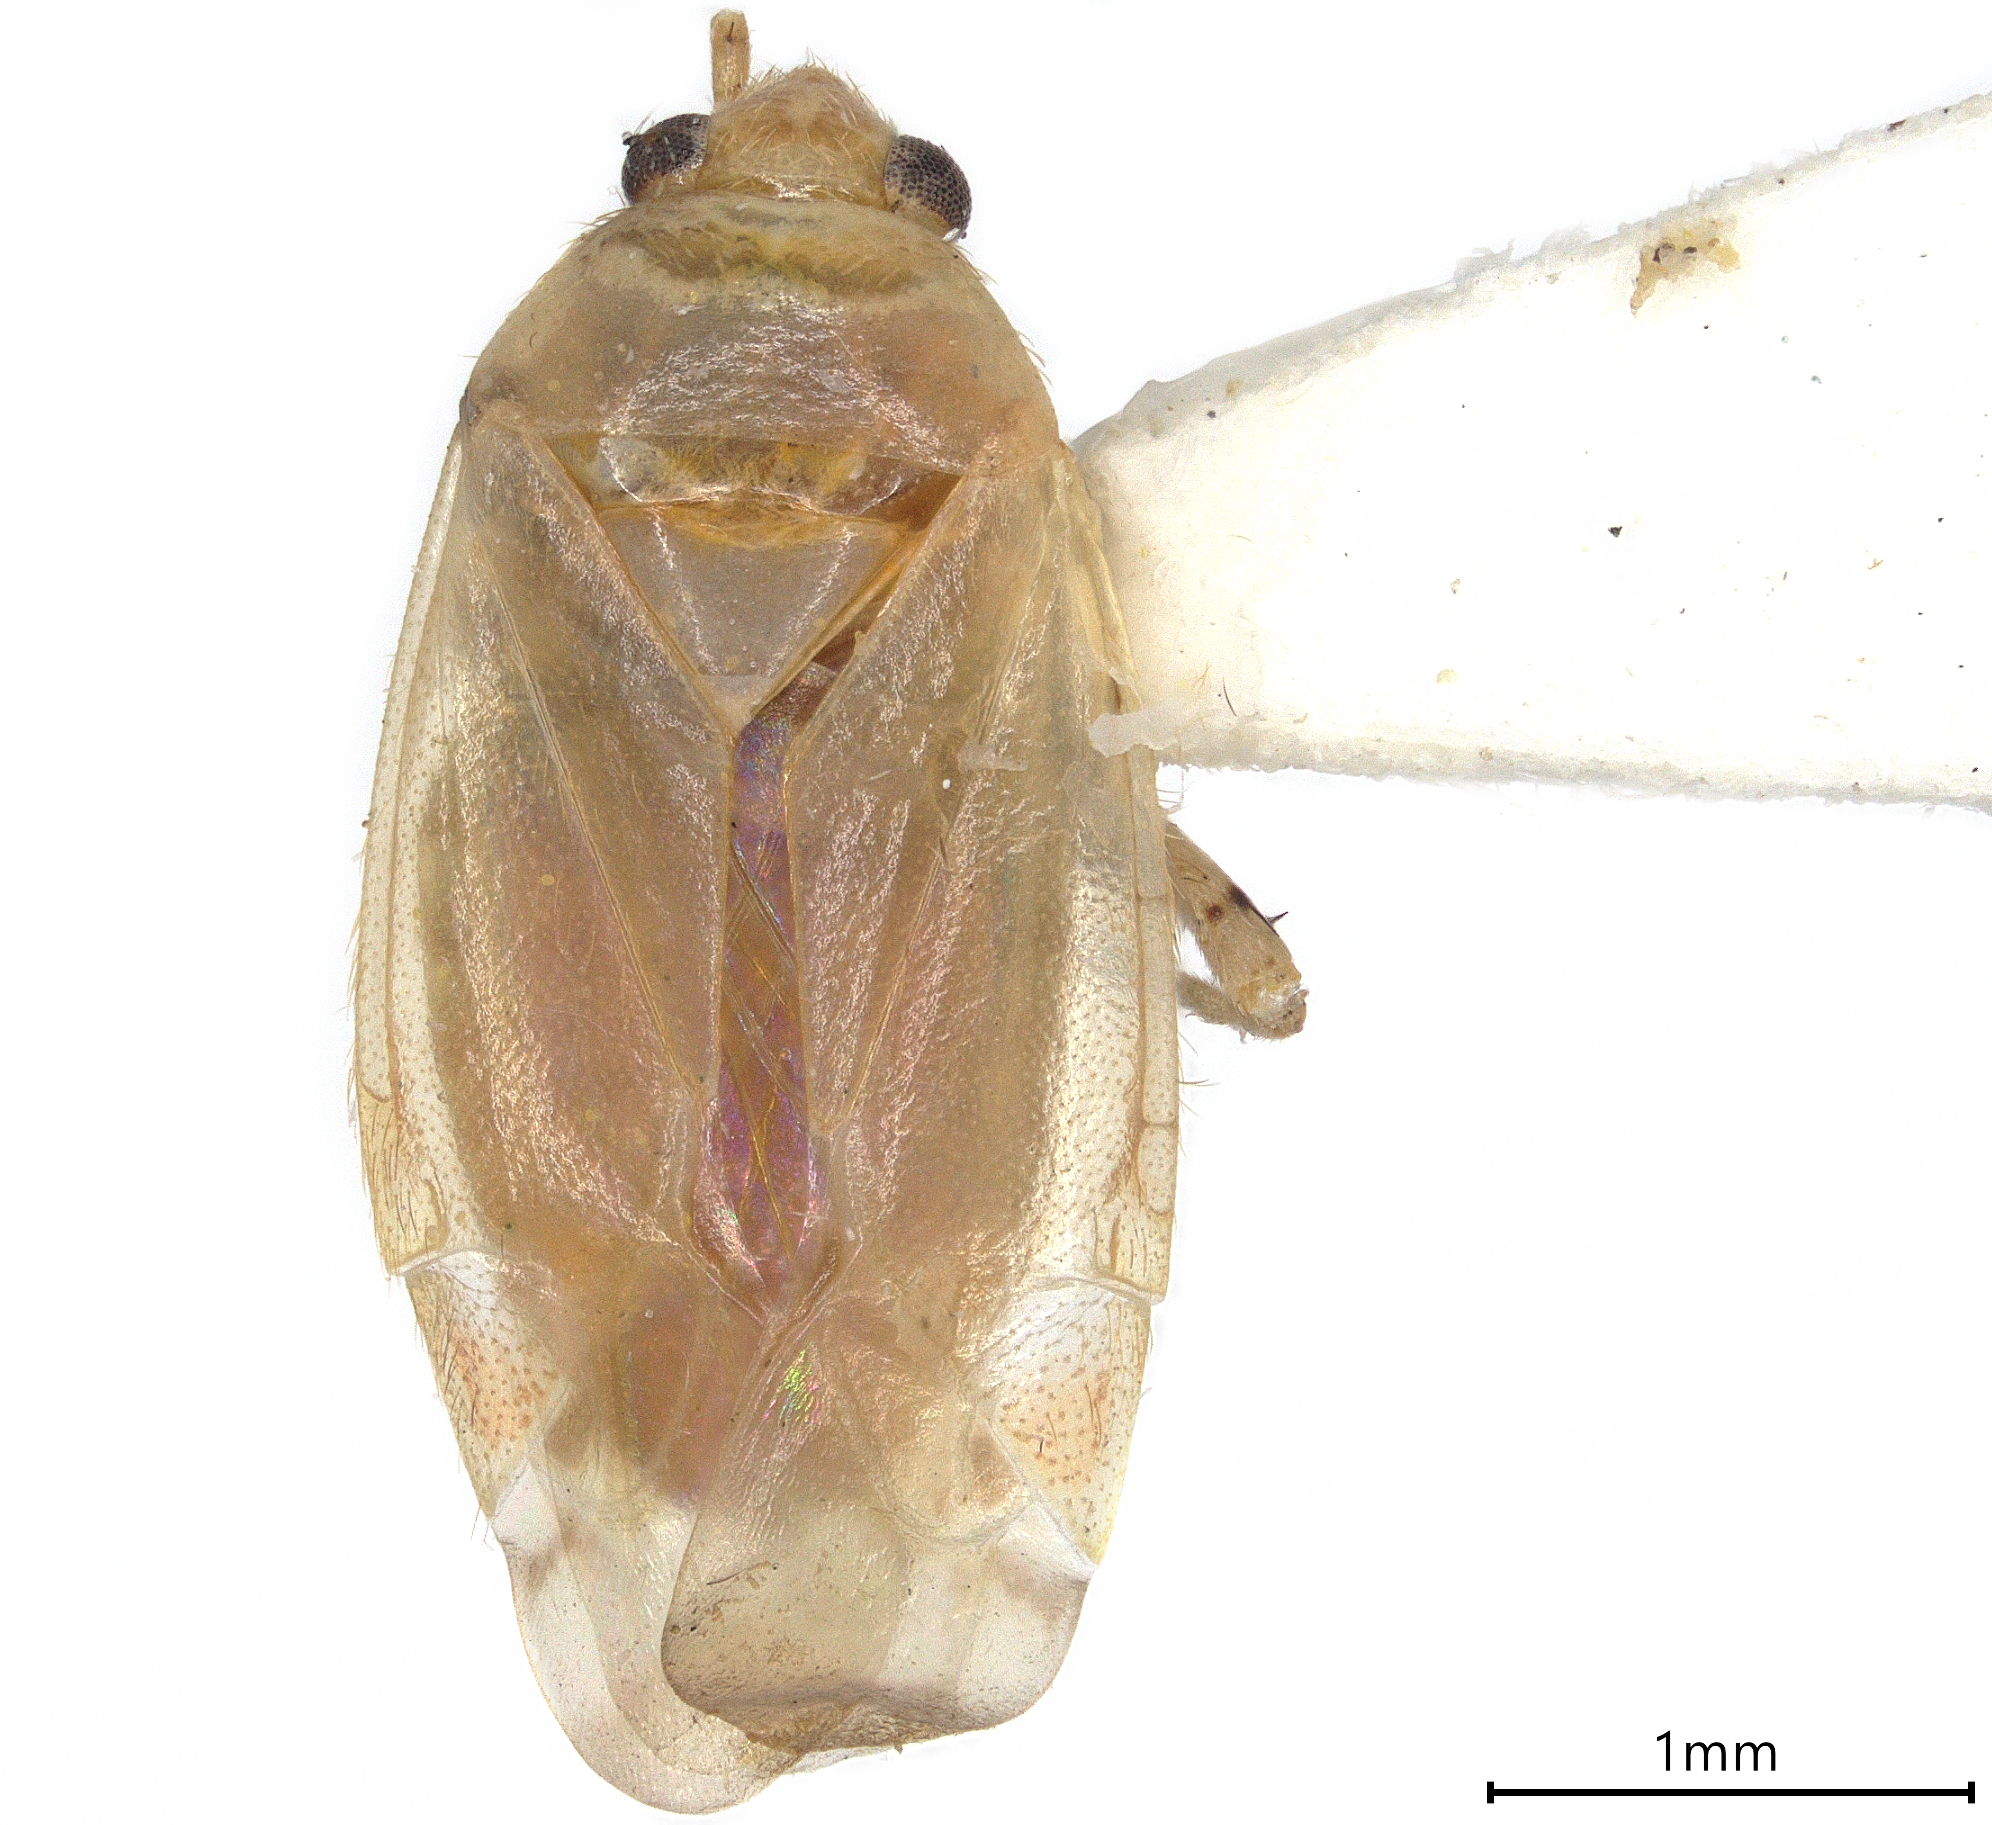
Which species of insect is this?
Phallospinophyllus setosus
